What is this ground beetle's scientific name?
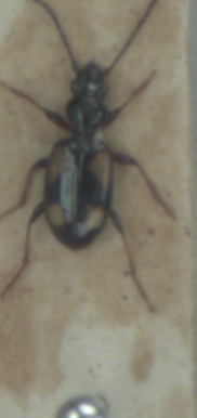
Bembidion illigeri
